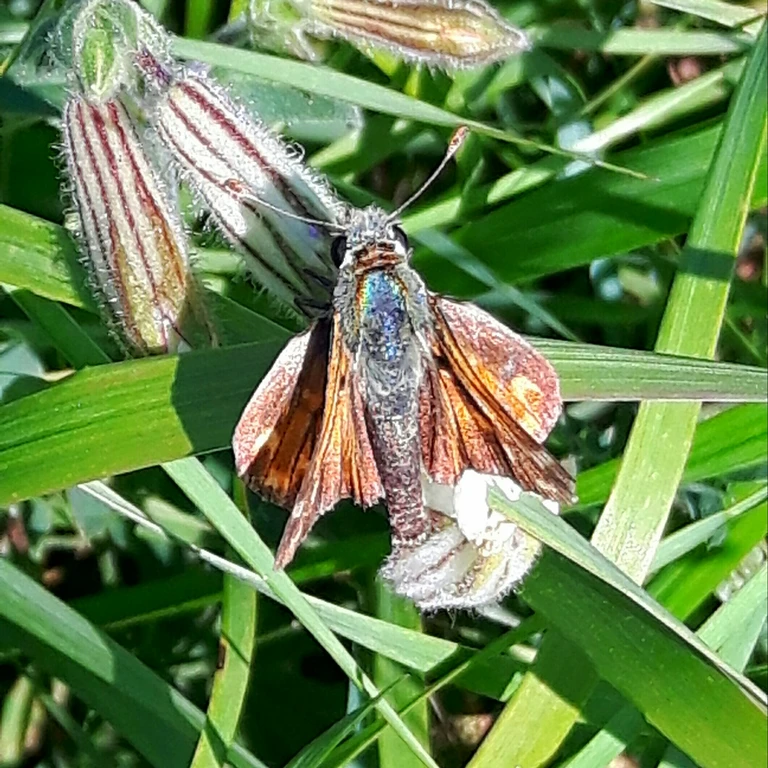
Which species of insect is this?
Hesperia comma
